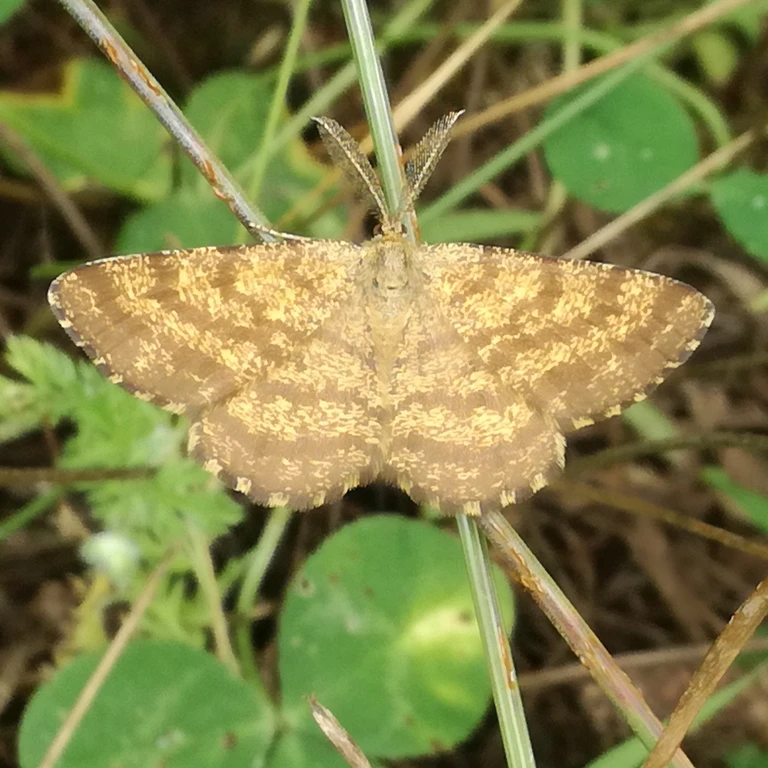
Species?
Ematurga atomaria
